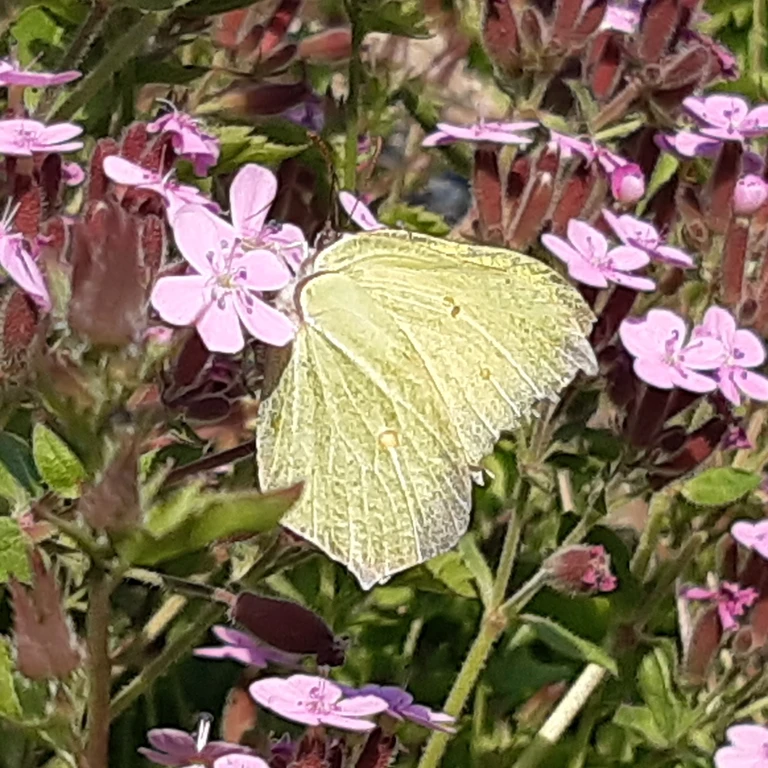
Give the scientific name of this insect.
Gonepteryx rhamni
